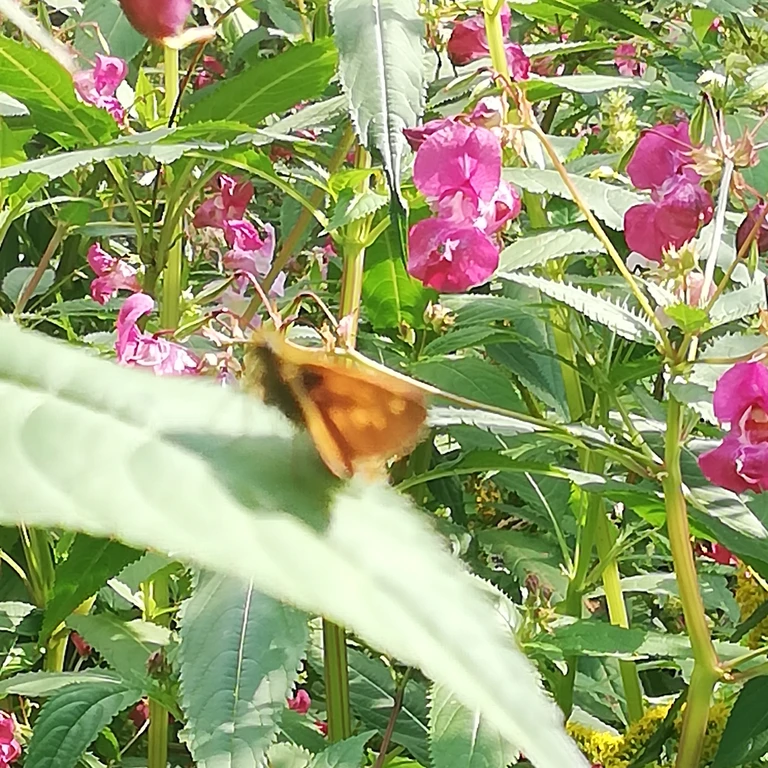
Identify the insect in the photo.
Ochlodes sylvanus (also Ochlodes venata)
